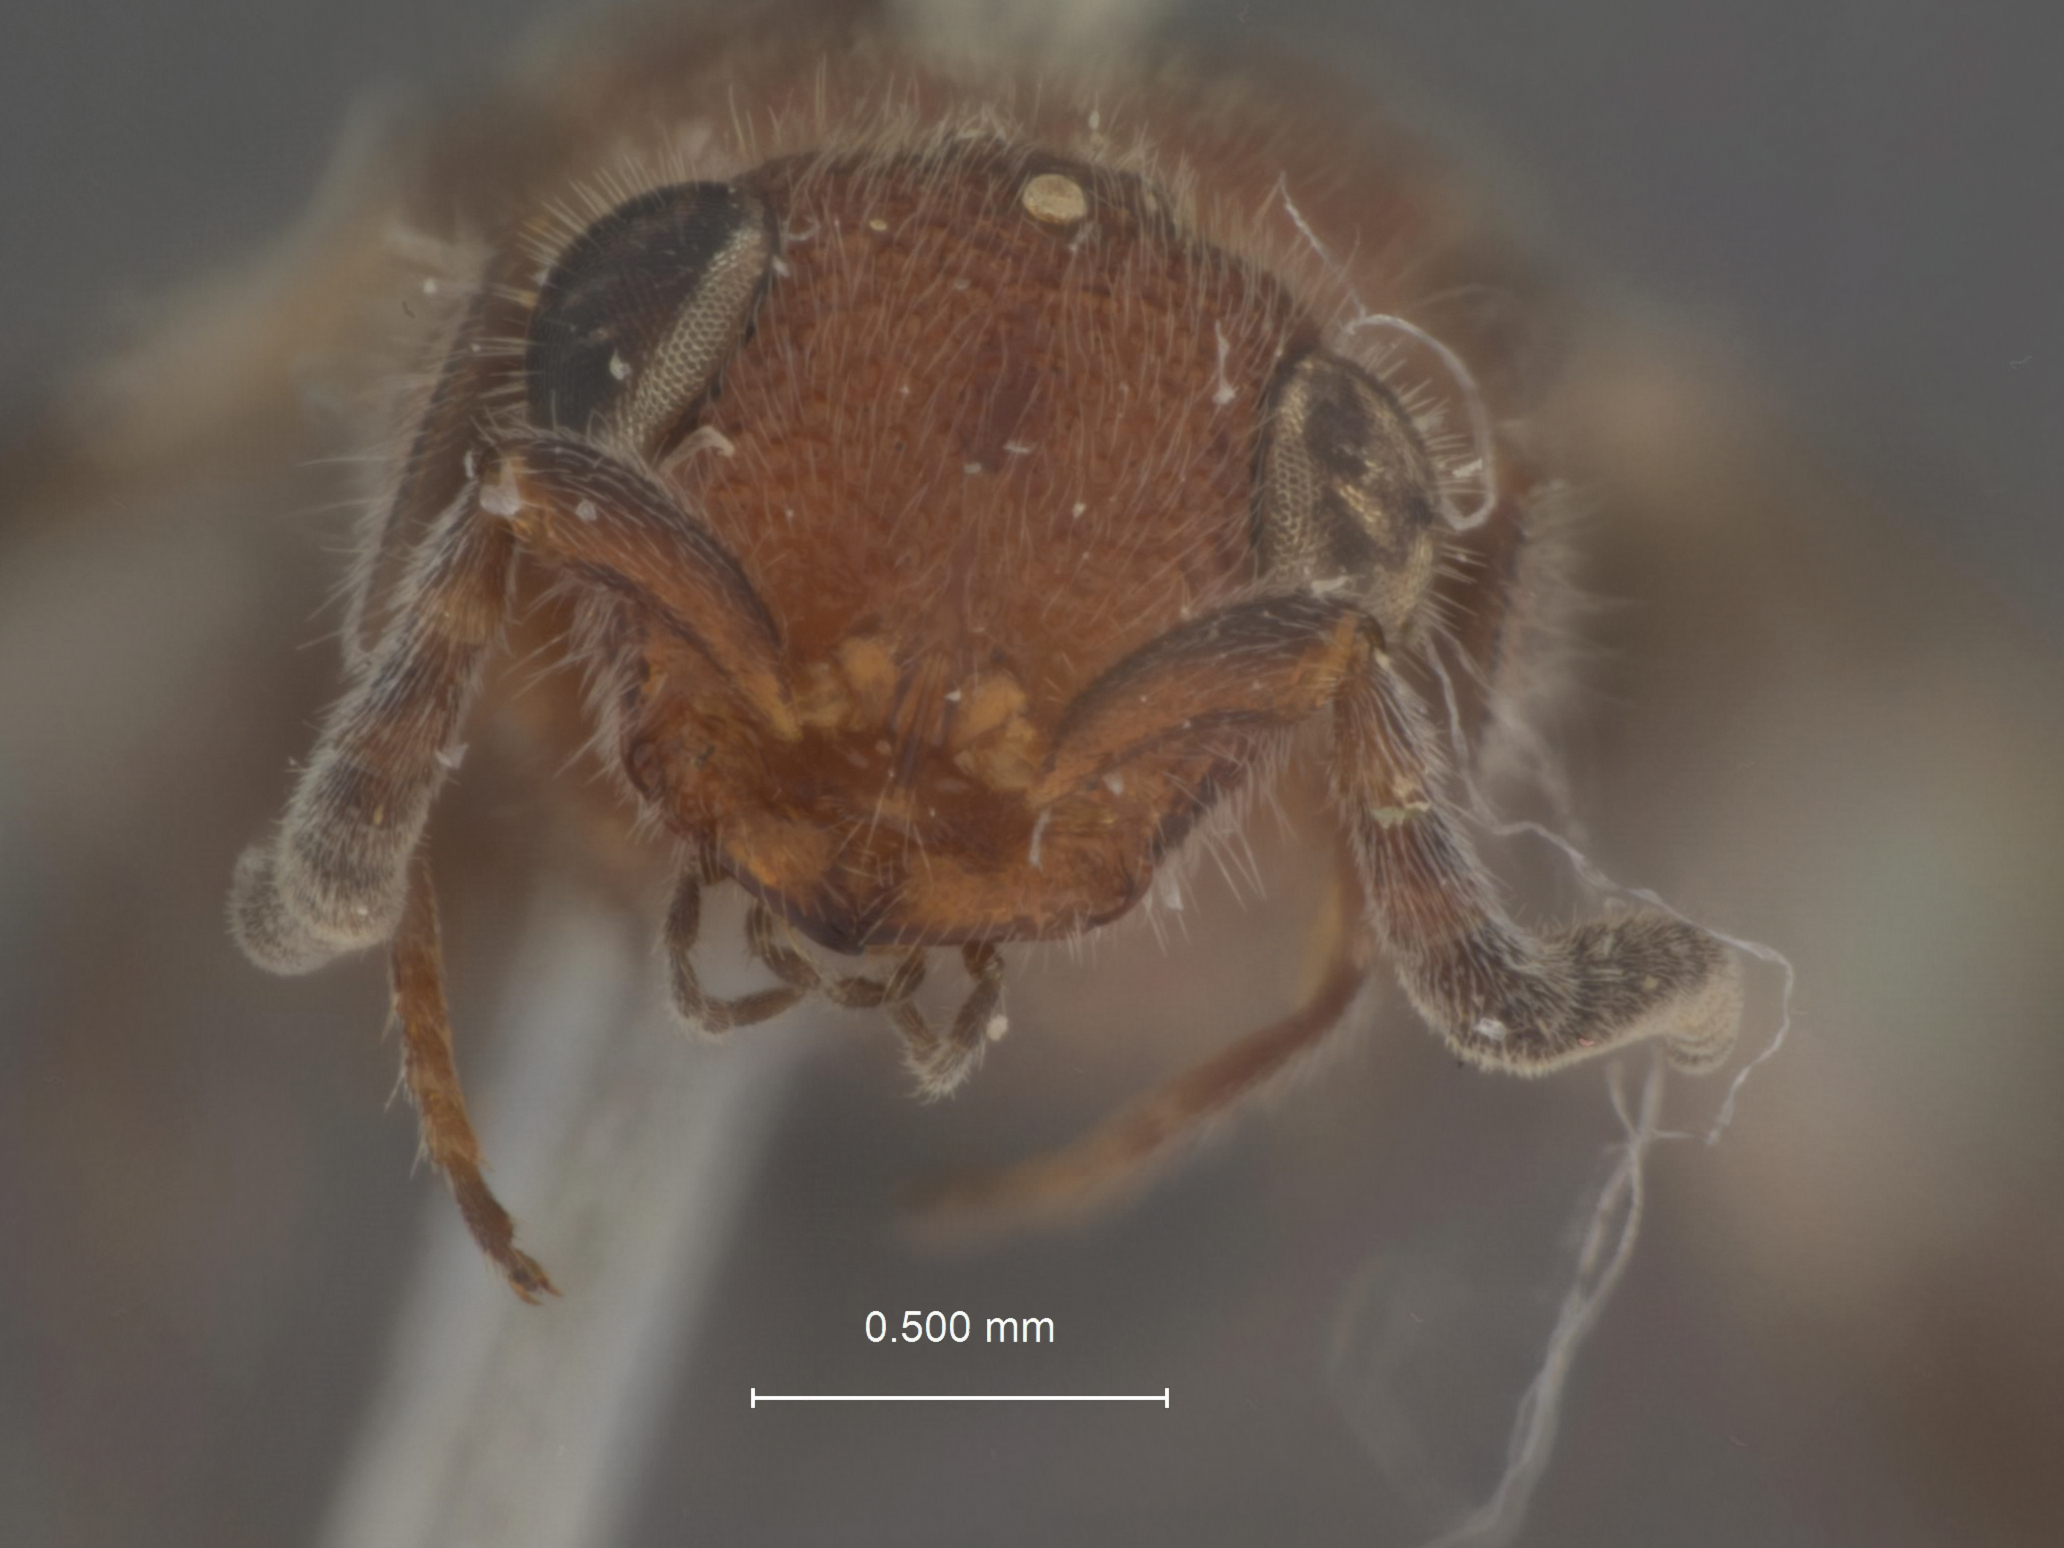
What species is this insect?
Sulcomesitius pilosus
